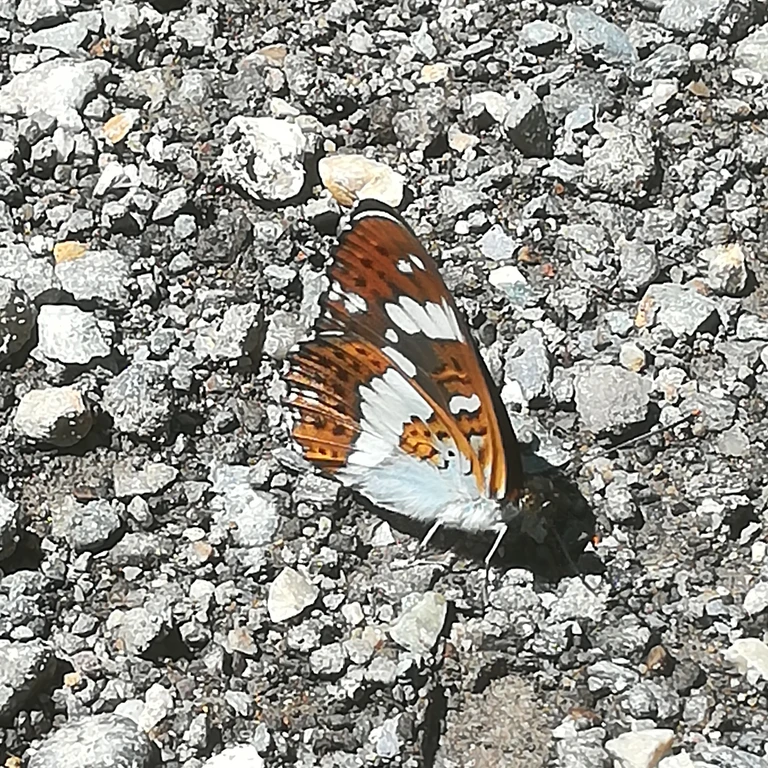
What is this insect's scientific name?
Limenitis camilla (also Ladoga camilla)
